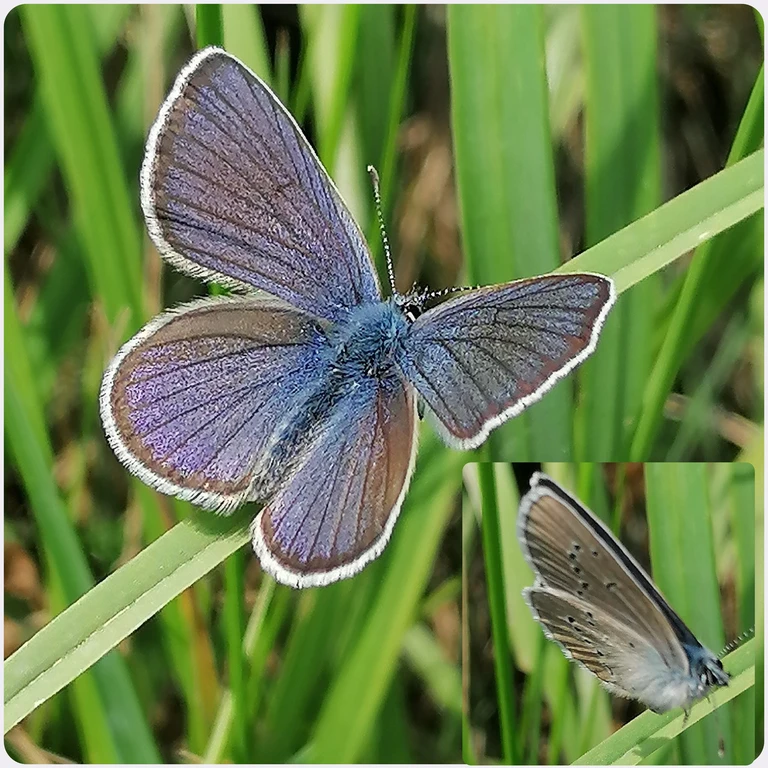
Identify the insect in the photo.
Cyaniris semiargus
